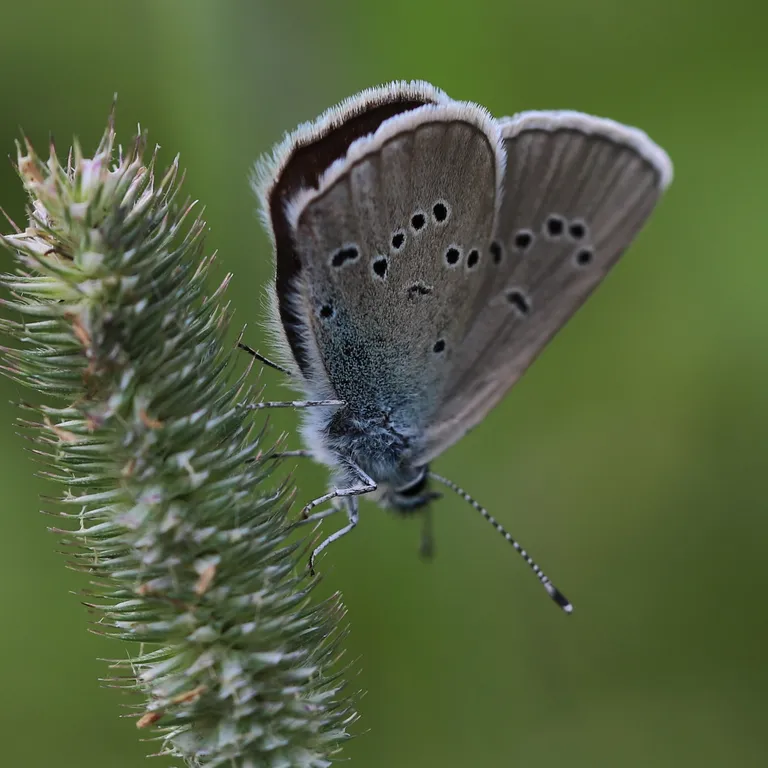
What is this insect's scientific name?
Cyaniris semiargus
